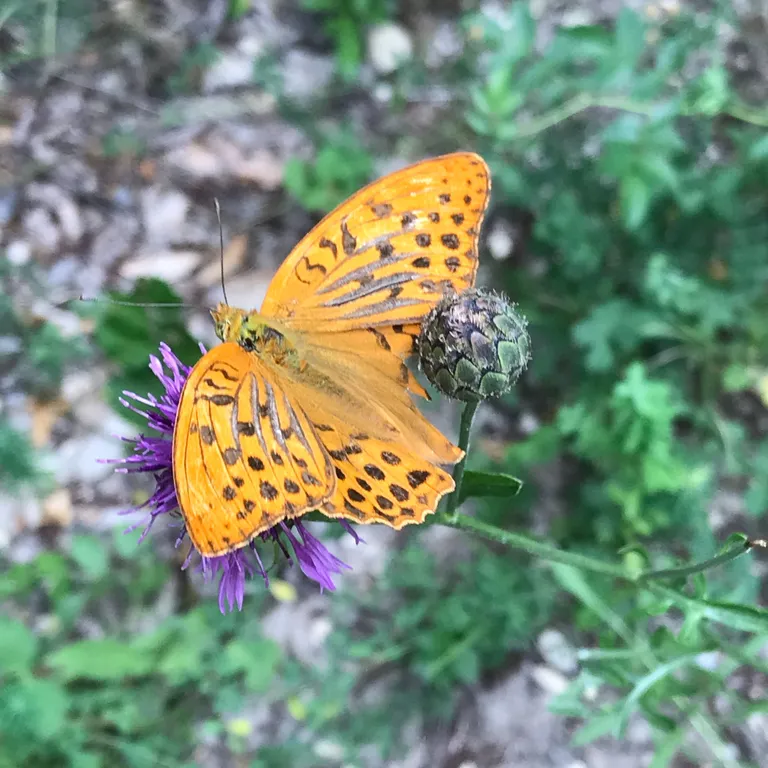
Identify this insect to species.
Argynnis paphia
